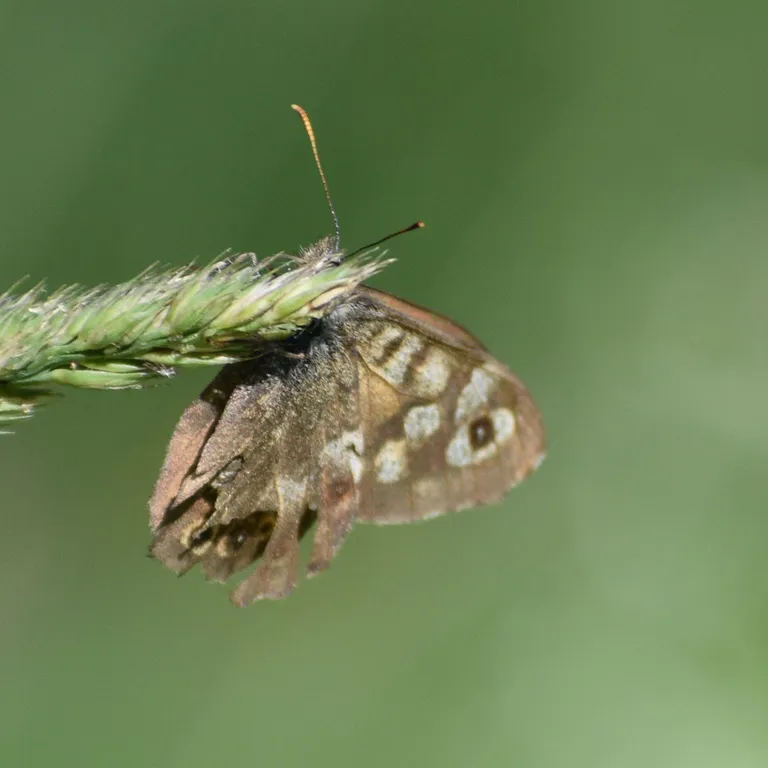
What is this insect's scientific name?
Pararge aegeria
